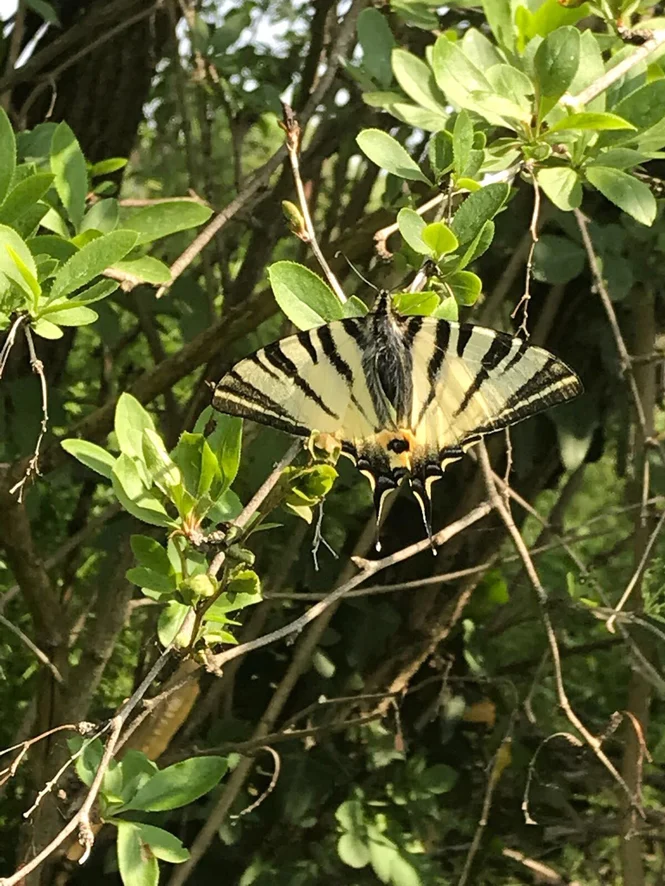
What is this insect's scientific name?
Iphiclides podalirius
